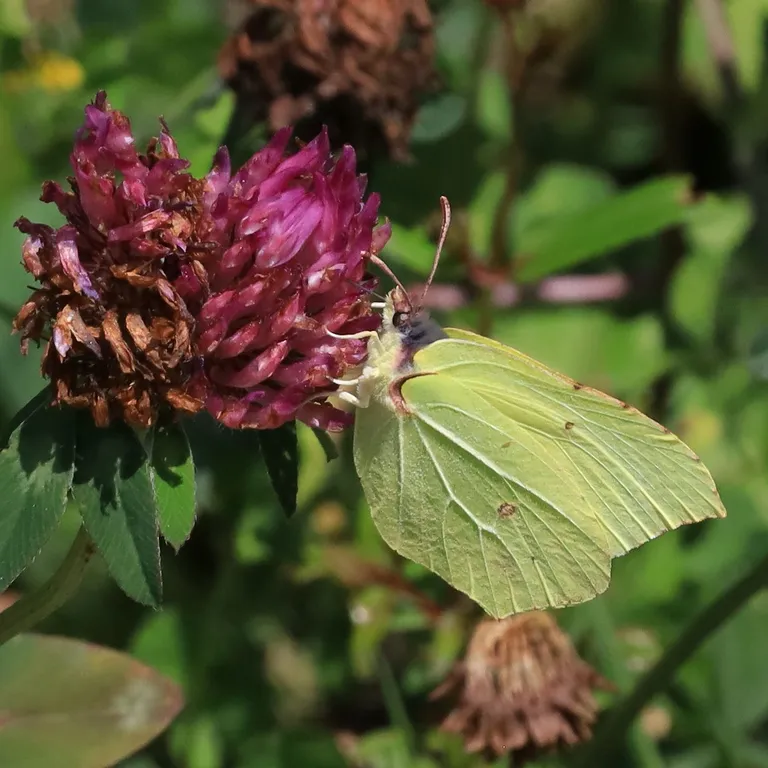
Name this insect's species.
Gonepteryx rhamni
